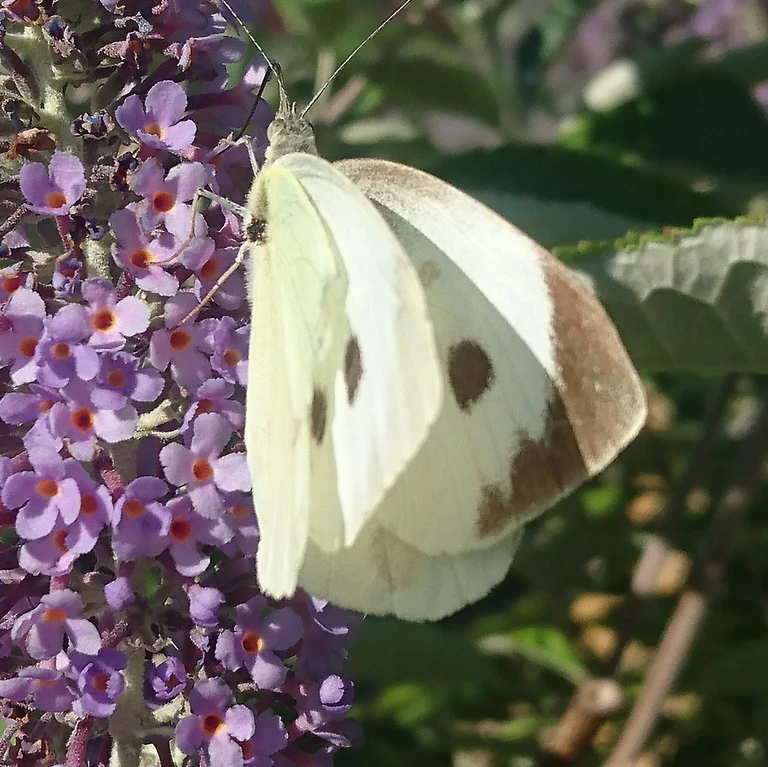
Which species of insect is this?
Pieris brassicae
